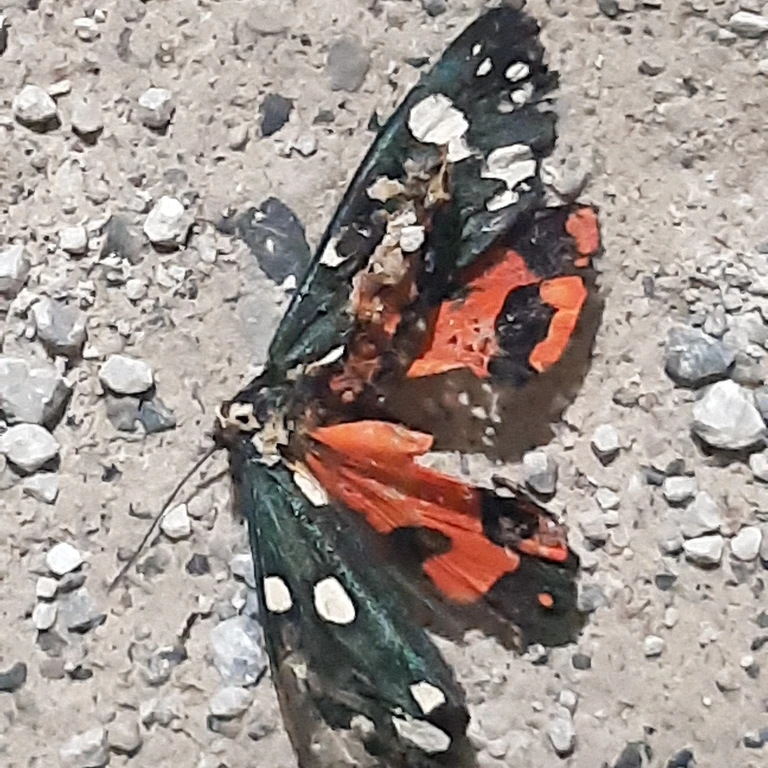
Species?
Callimorpha dominula
